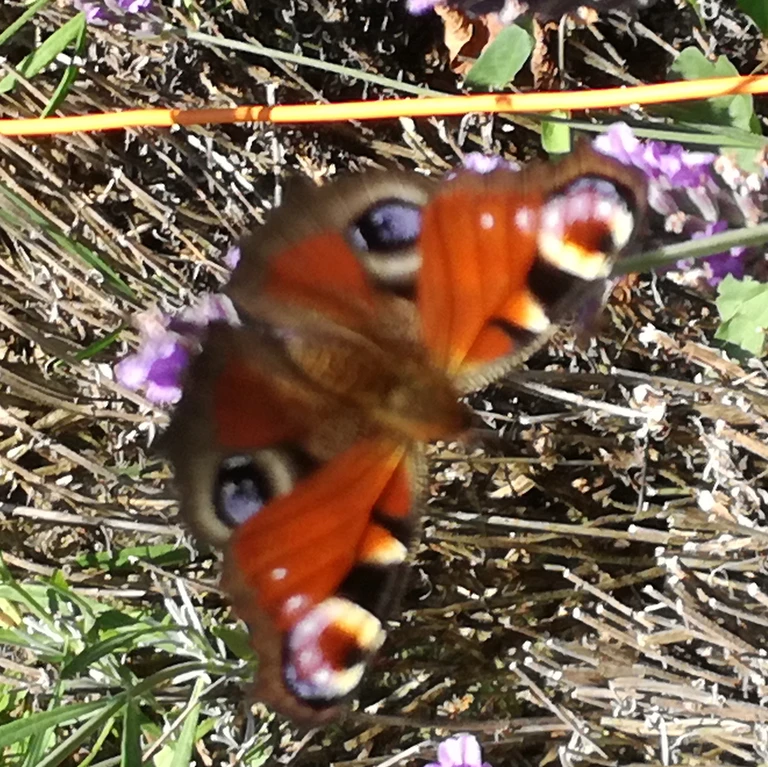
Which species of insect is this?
Aglais io
